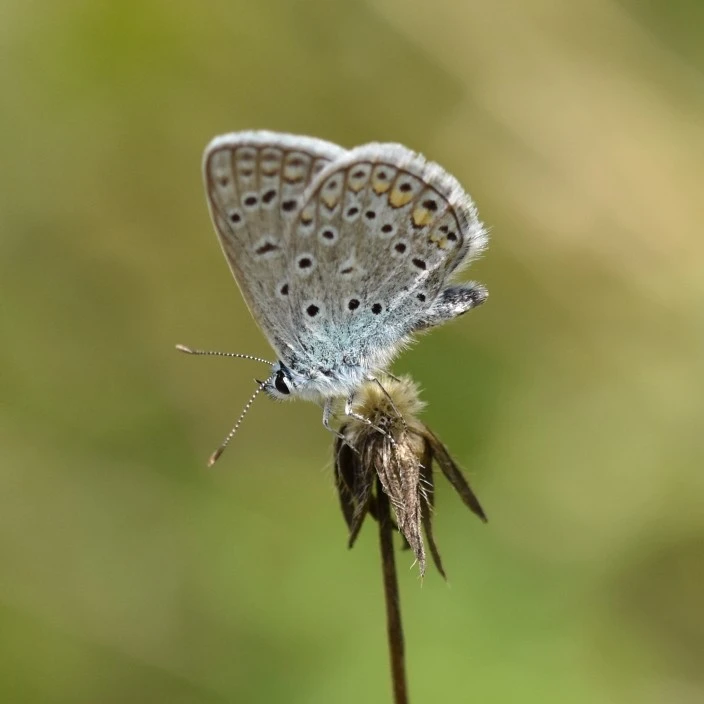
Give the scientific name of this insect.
Polyommatus icarus
